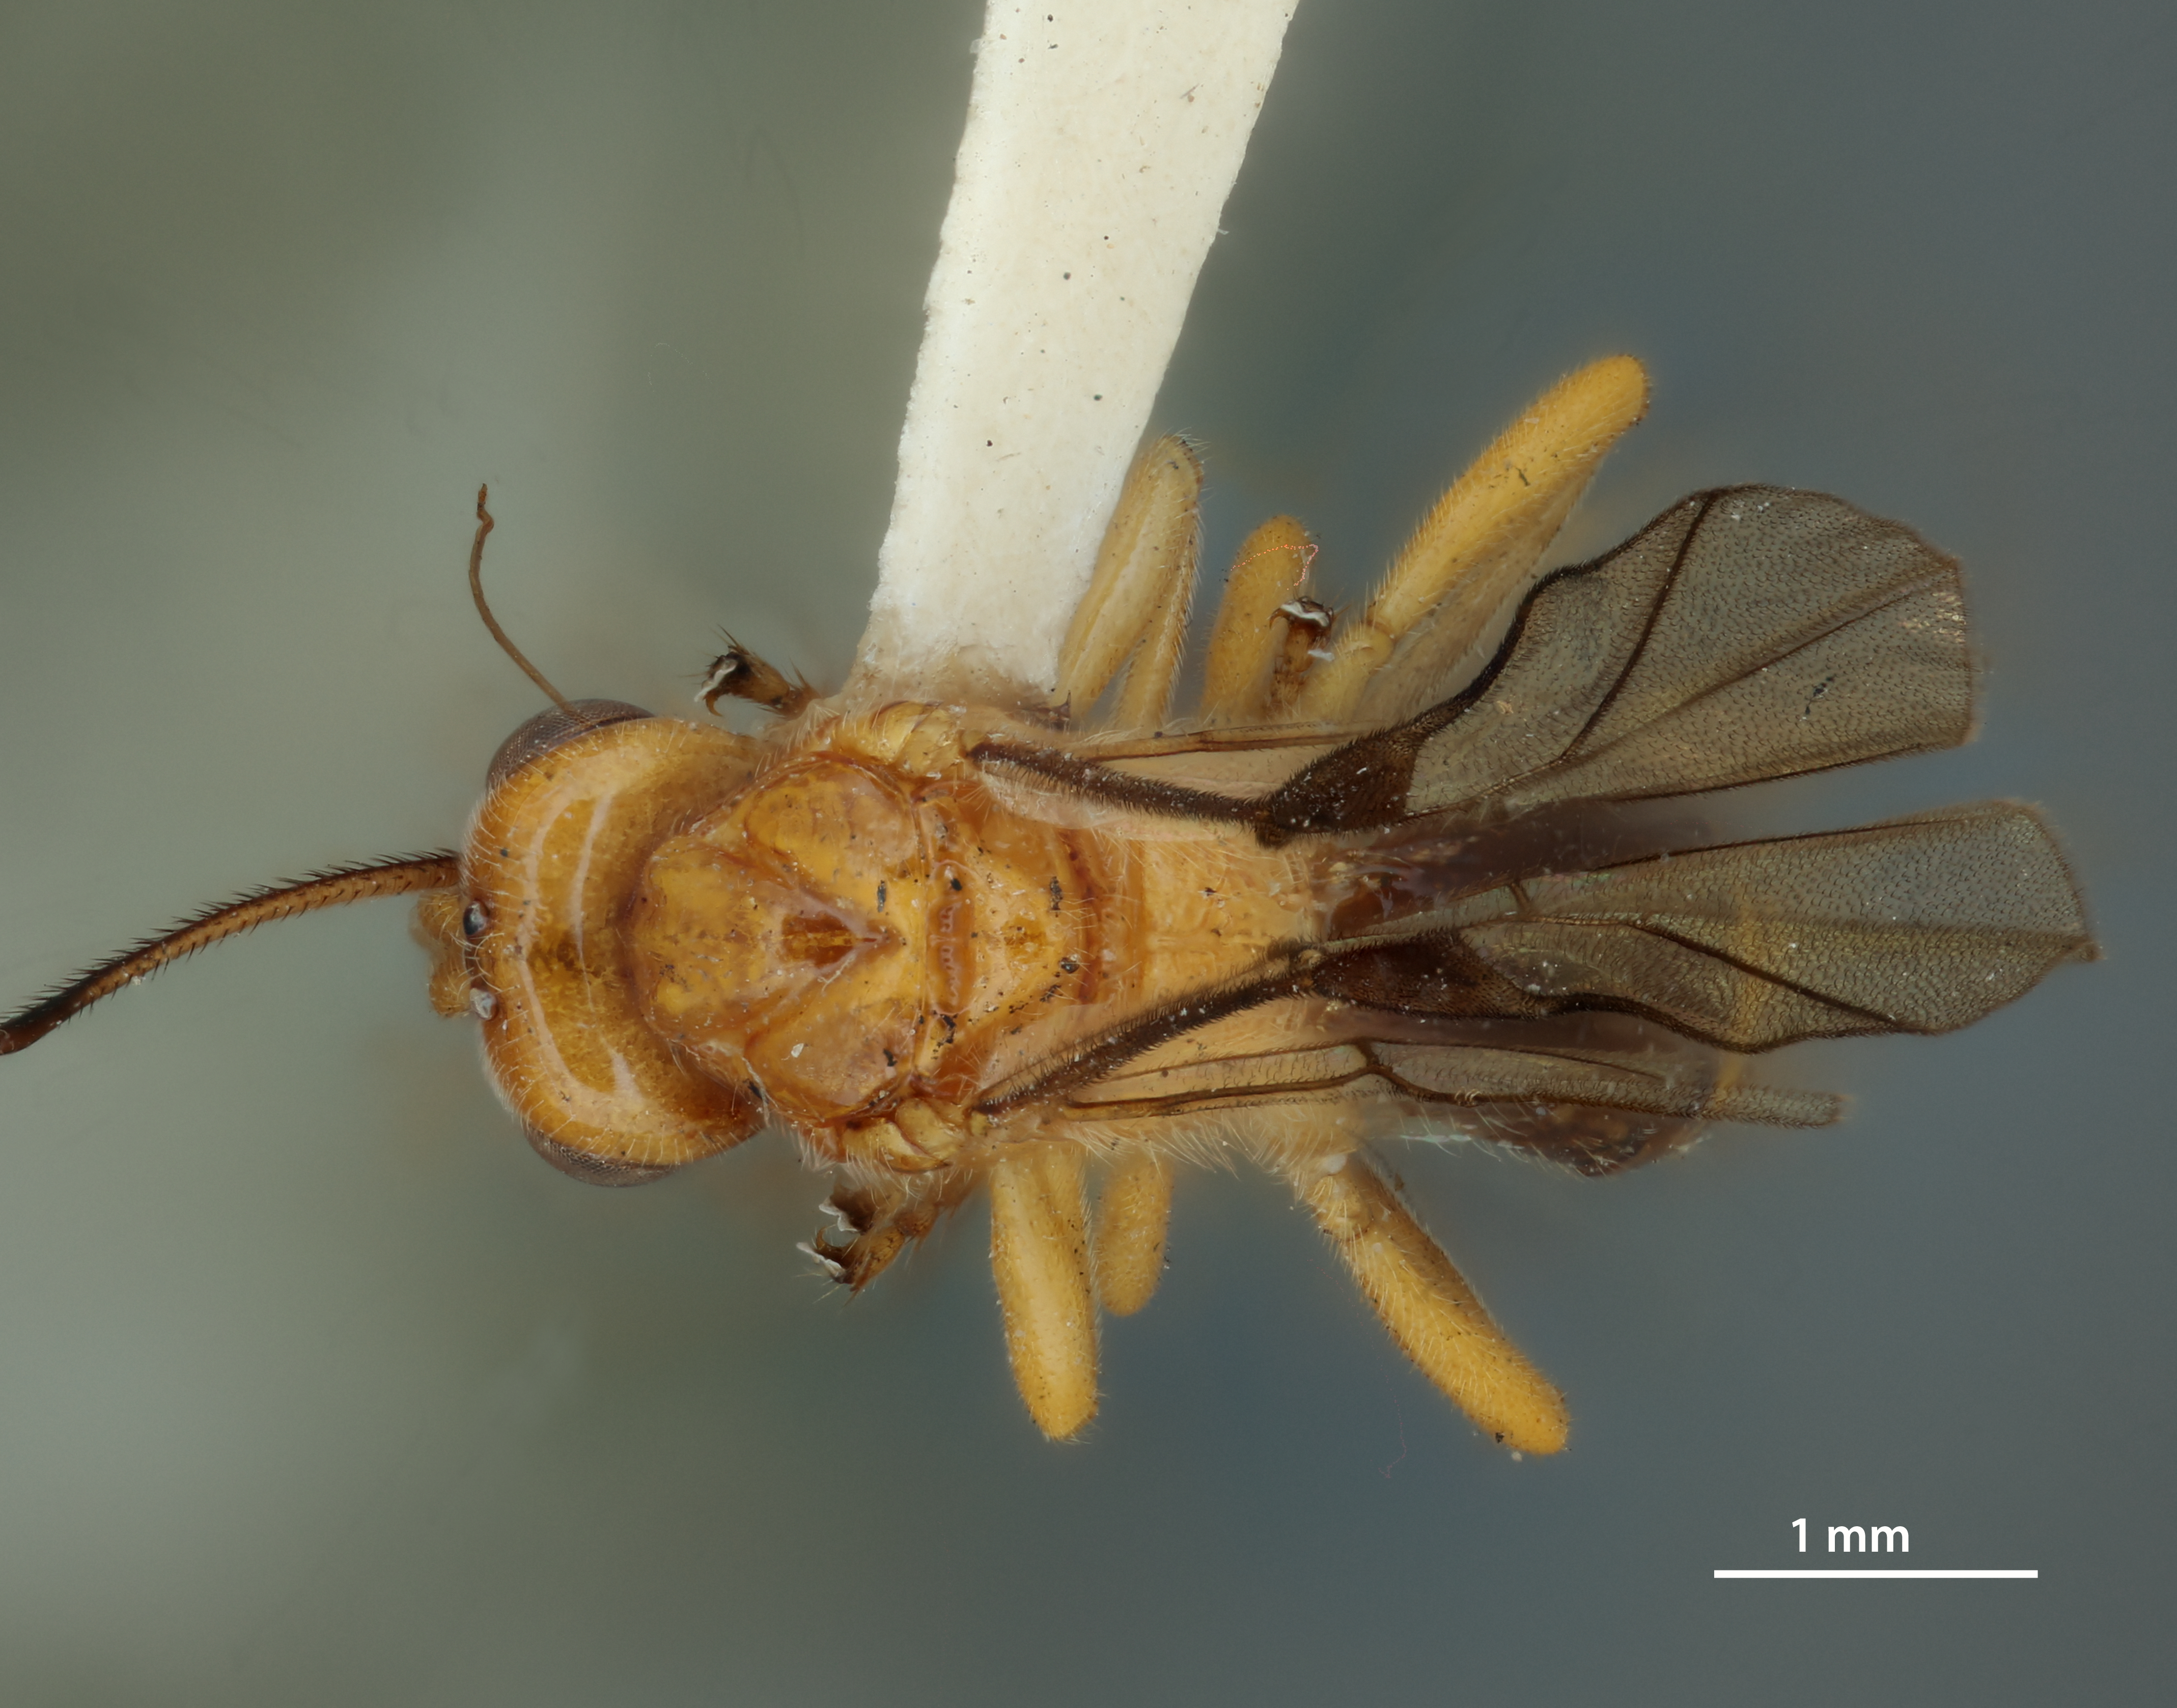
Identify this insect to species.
Biosteres longicaudatus
